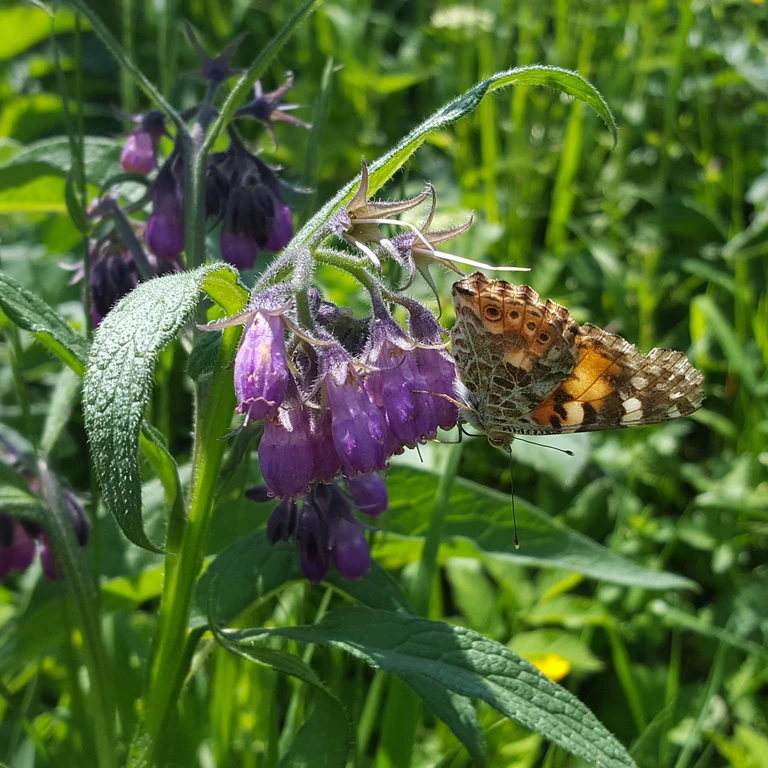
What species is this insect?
Vanessa cardui
